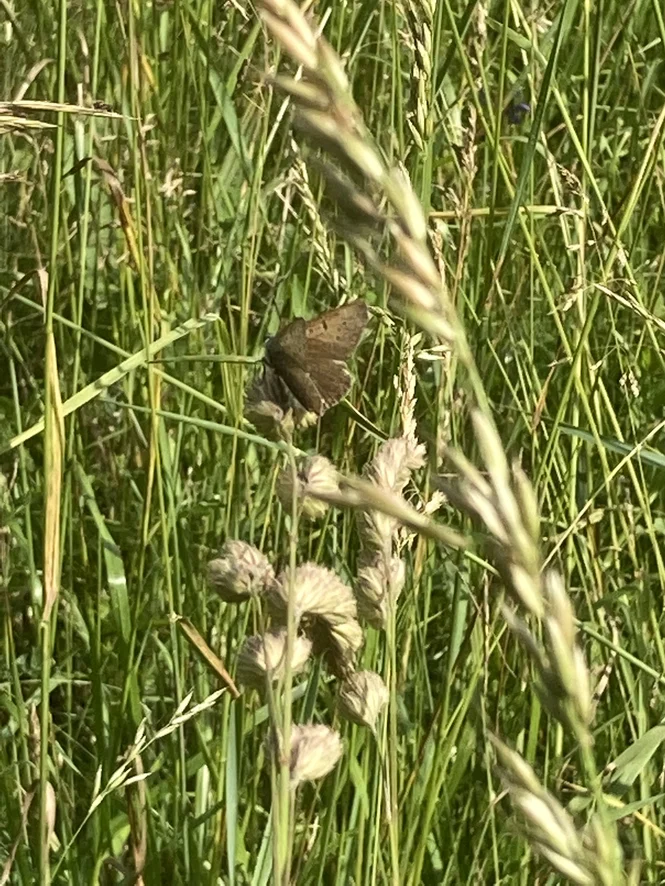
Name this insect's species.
Lycaena tityrus (also Loweia tityrus)
